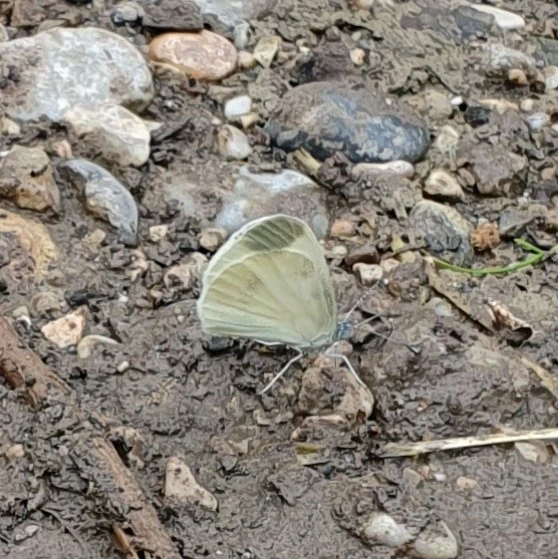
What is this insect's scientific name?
Leptidea sinapis/juvernica
